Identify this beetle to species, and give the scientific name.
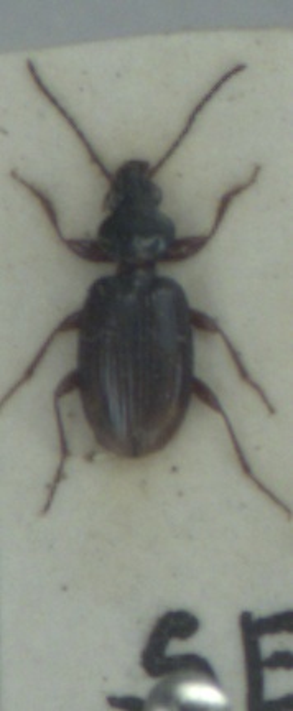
Bembidion iricolor
